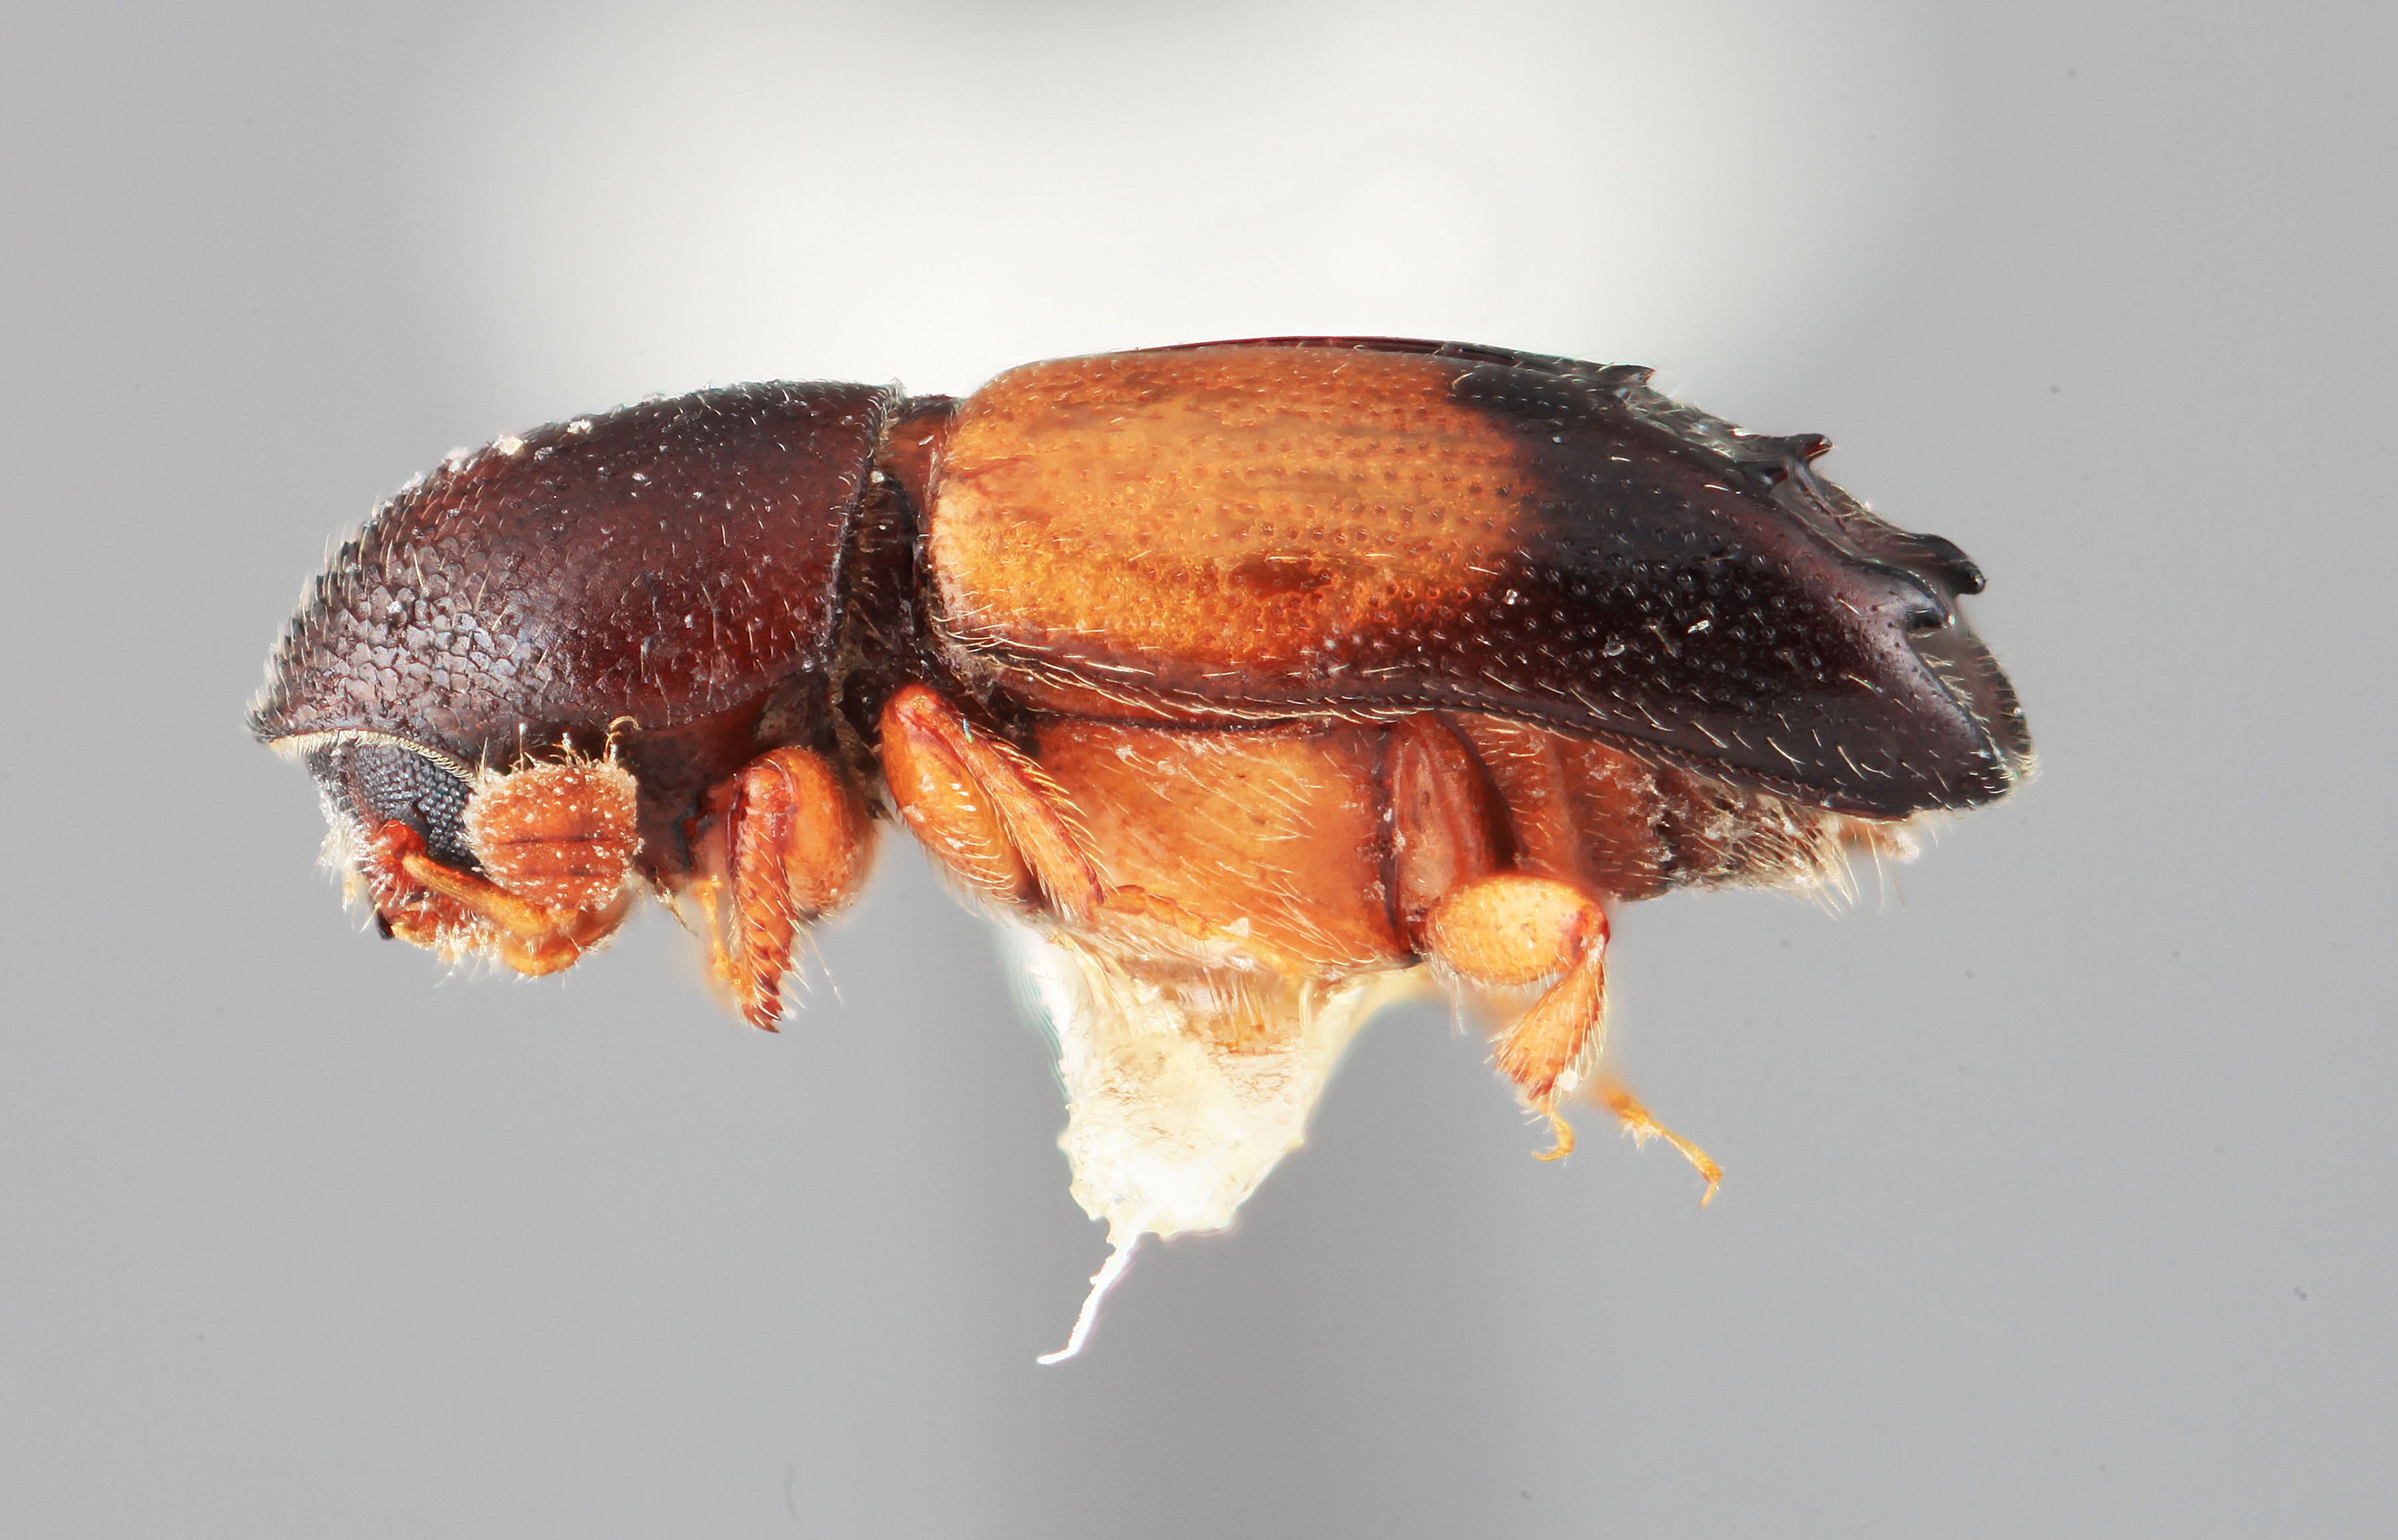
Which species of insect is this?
Tricolus myrti
